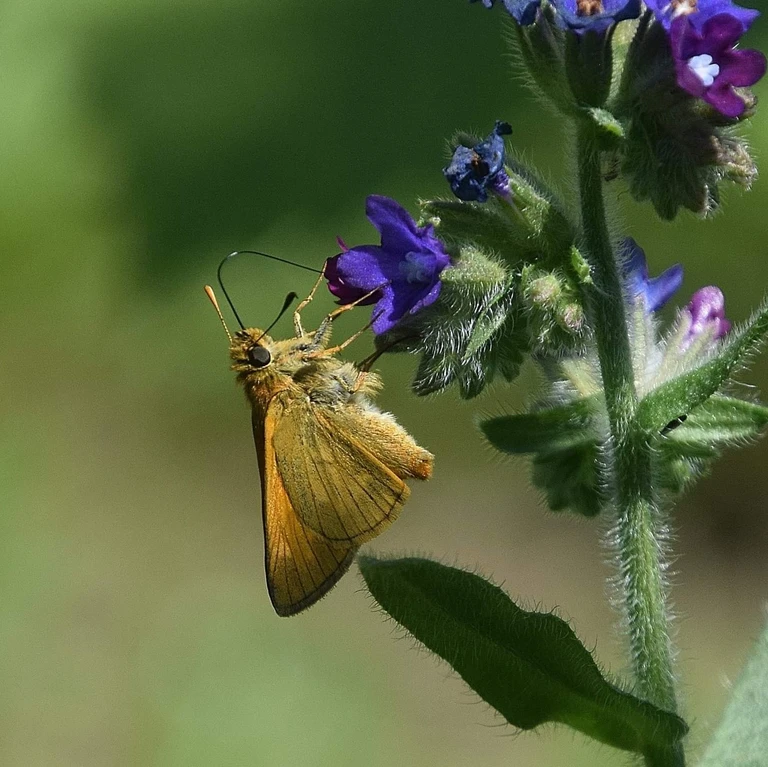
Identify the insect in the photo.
Ochlodes sylvanus (also Ochlodes venata)
